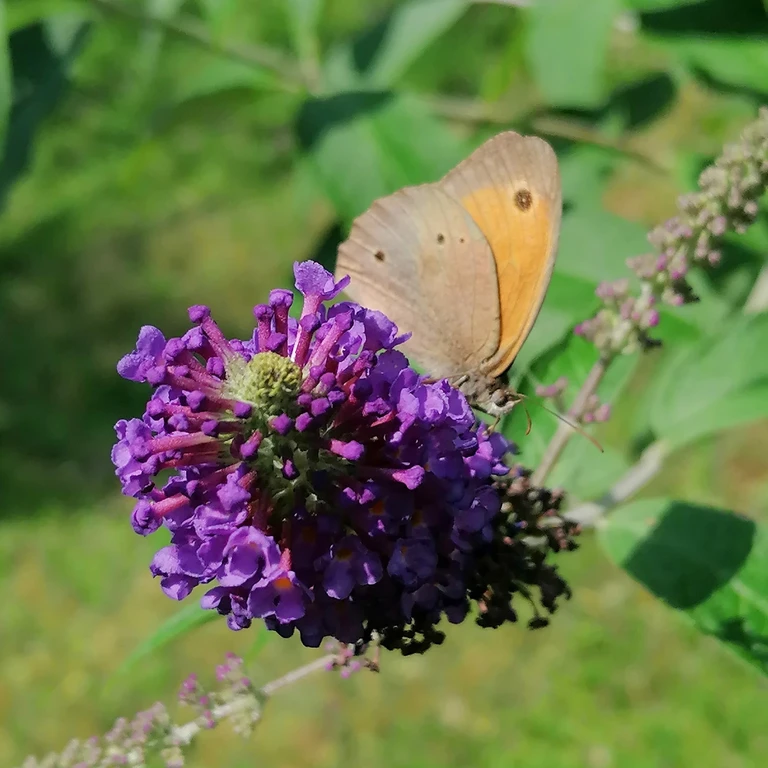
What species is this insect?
Maniola jurtina
